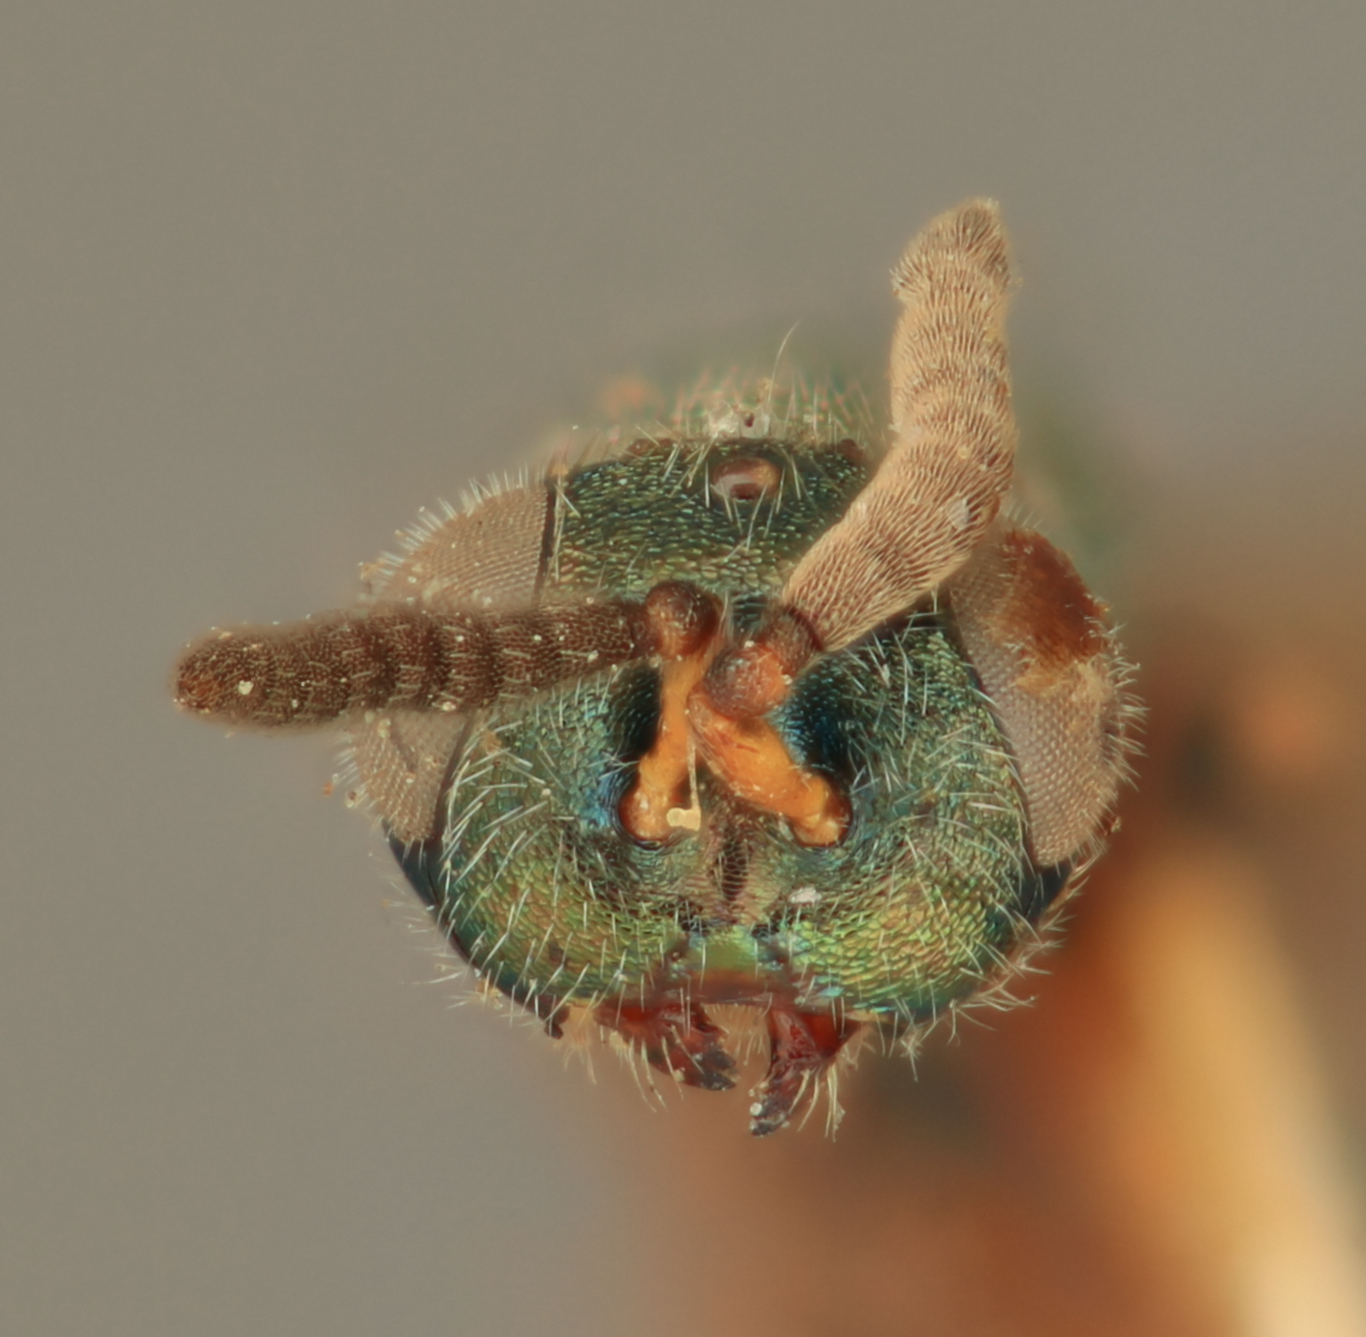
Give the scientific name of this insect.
Ptinobius dysphagae
